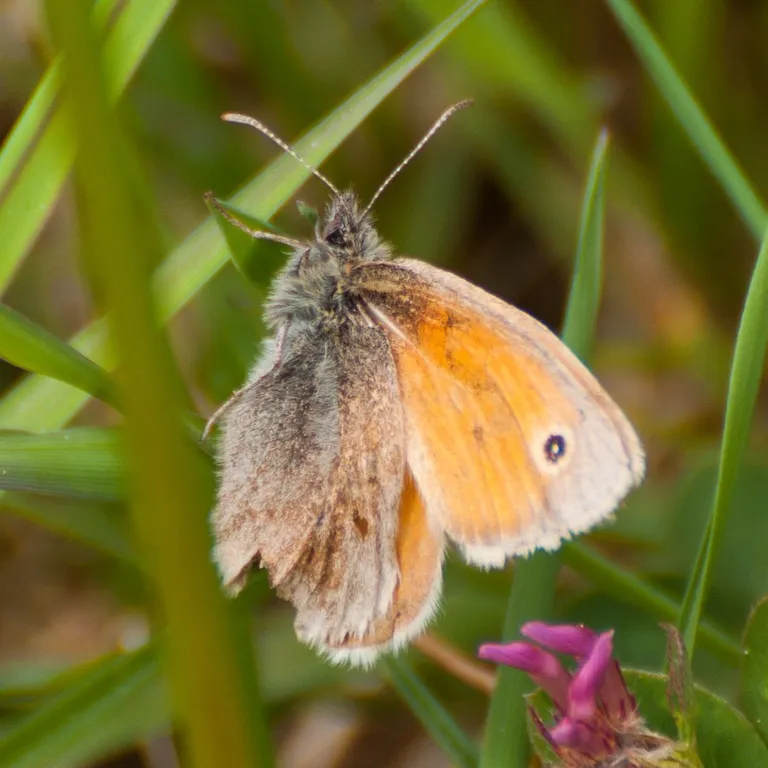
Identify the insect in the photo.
Coenonympha pamphilus
